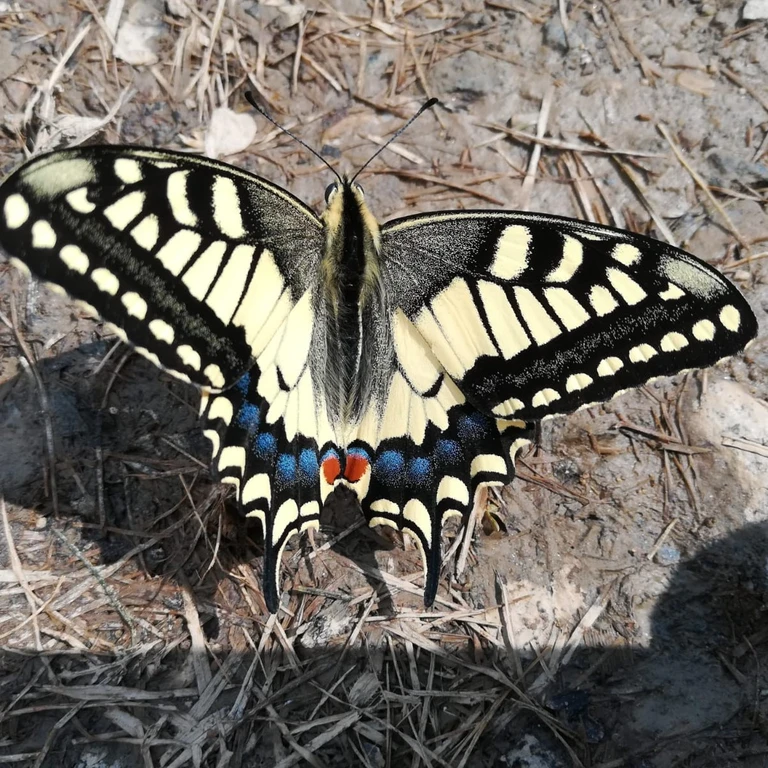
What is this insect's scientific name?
Papilio machaon
